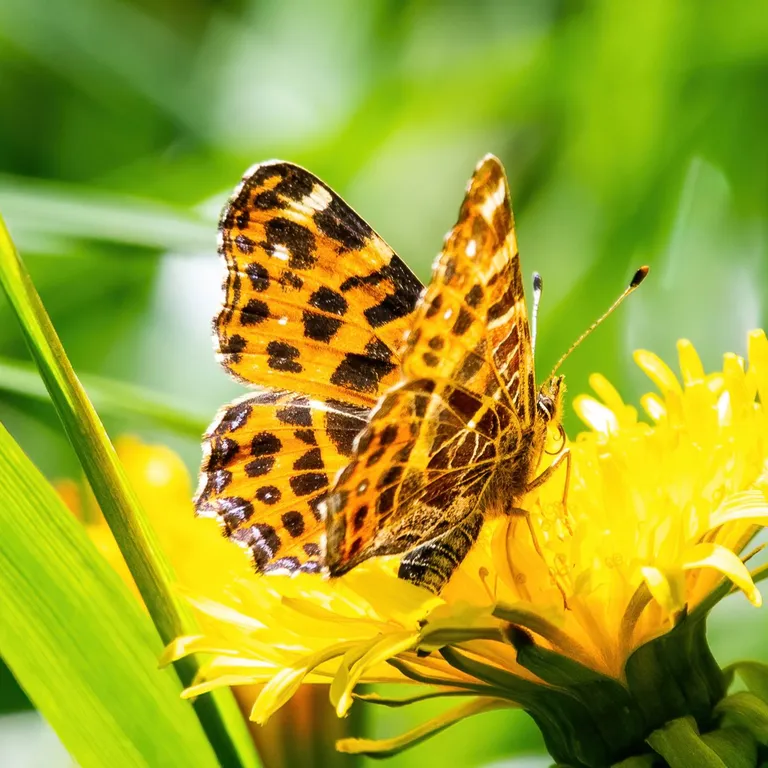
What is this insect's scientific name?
Araschnia levana
